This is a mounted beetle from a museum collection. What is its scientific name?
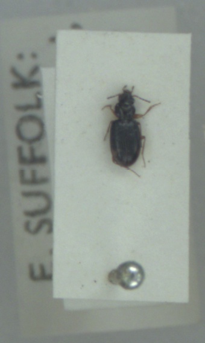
Bembidion assimile
